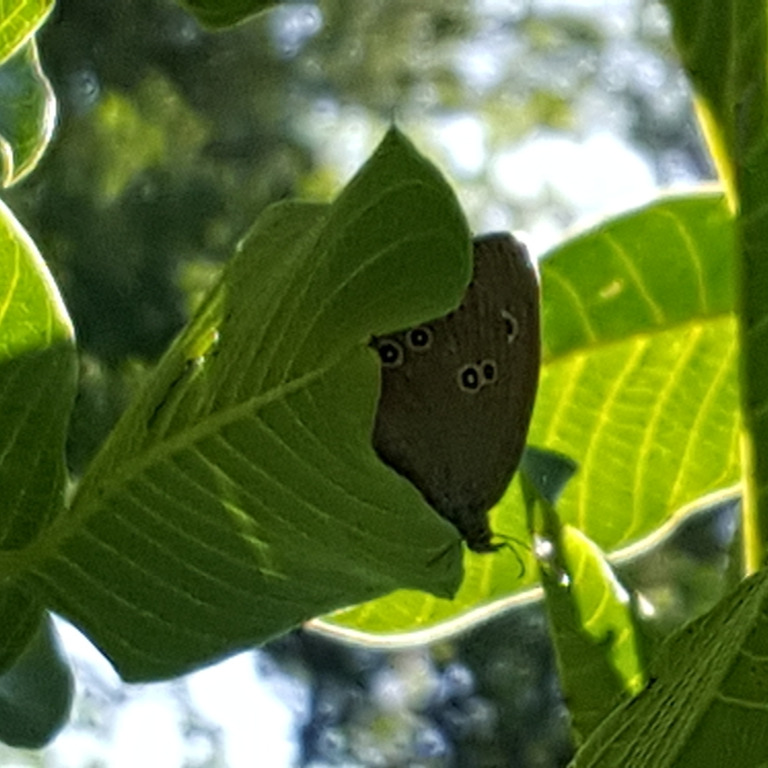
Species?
Aphantopus hyperantus
